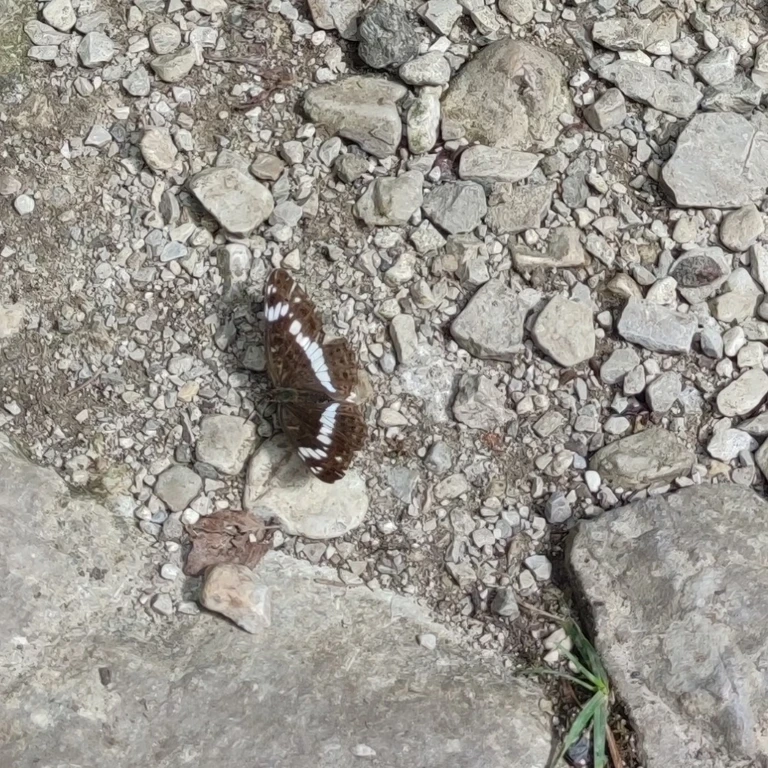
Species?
Limenitis camilla (also Ladoga camilla)
